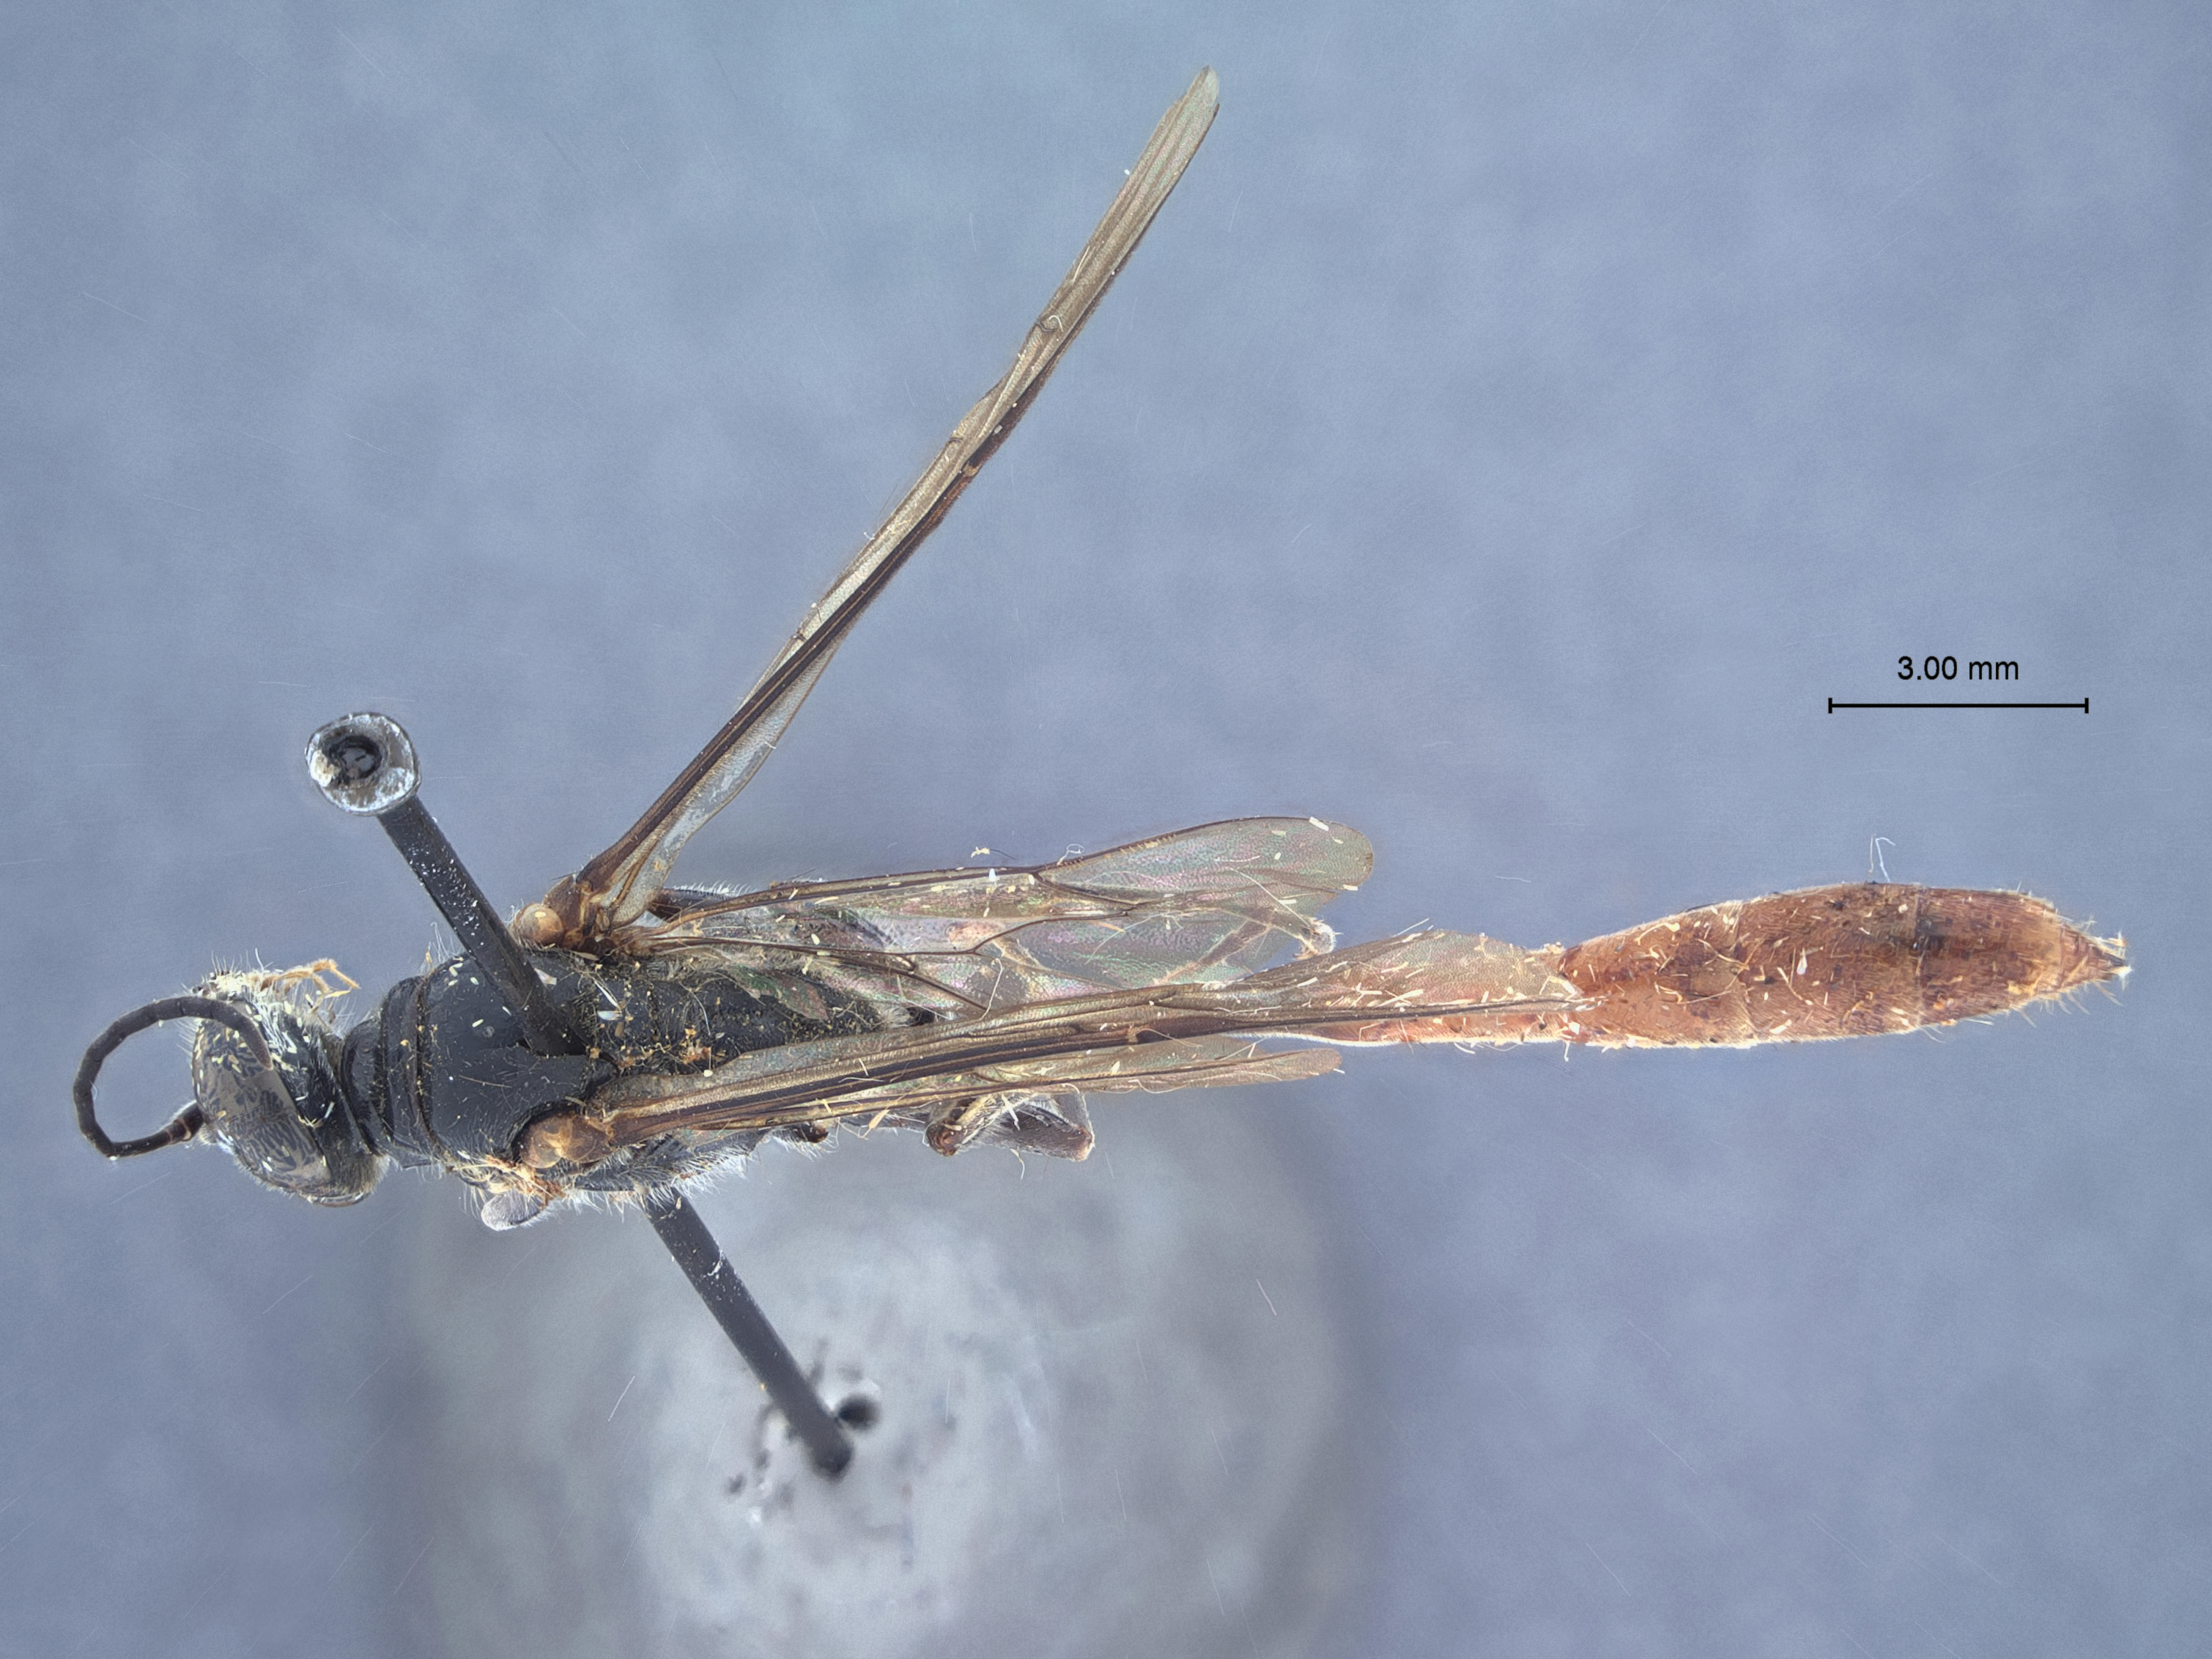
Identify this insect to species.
Trypoxylon szechuen
